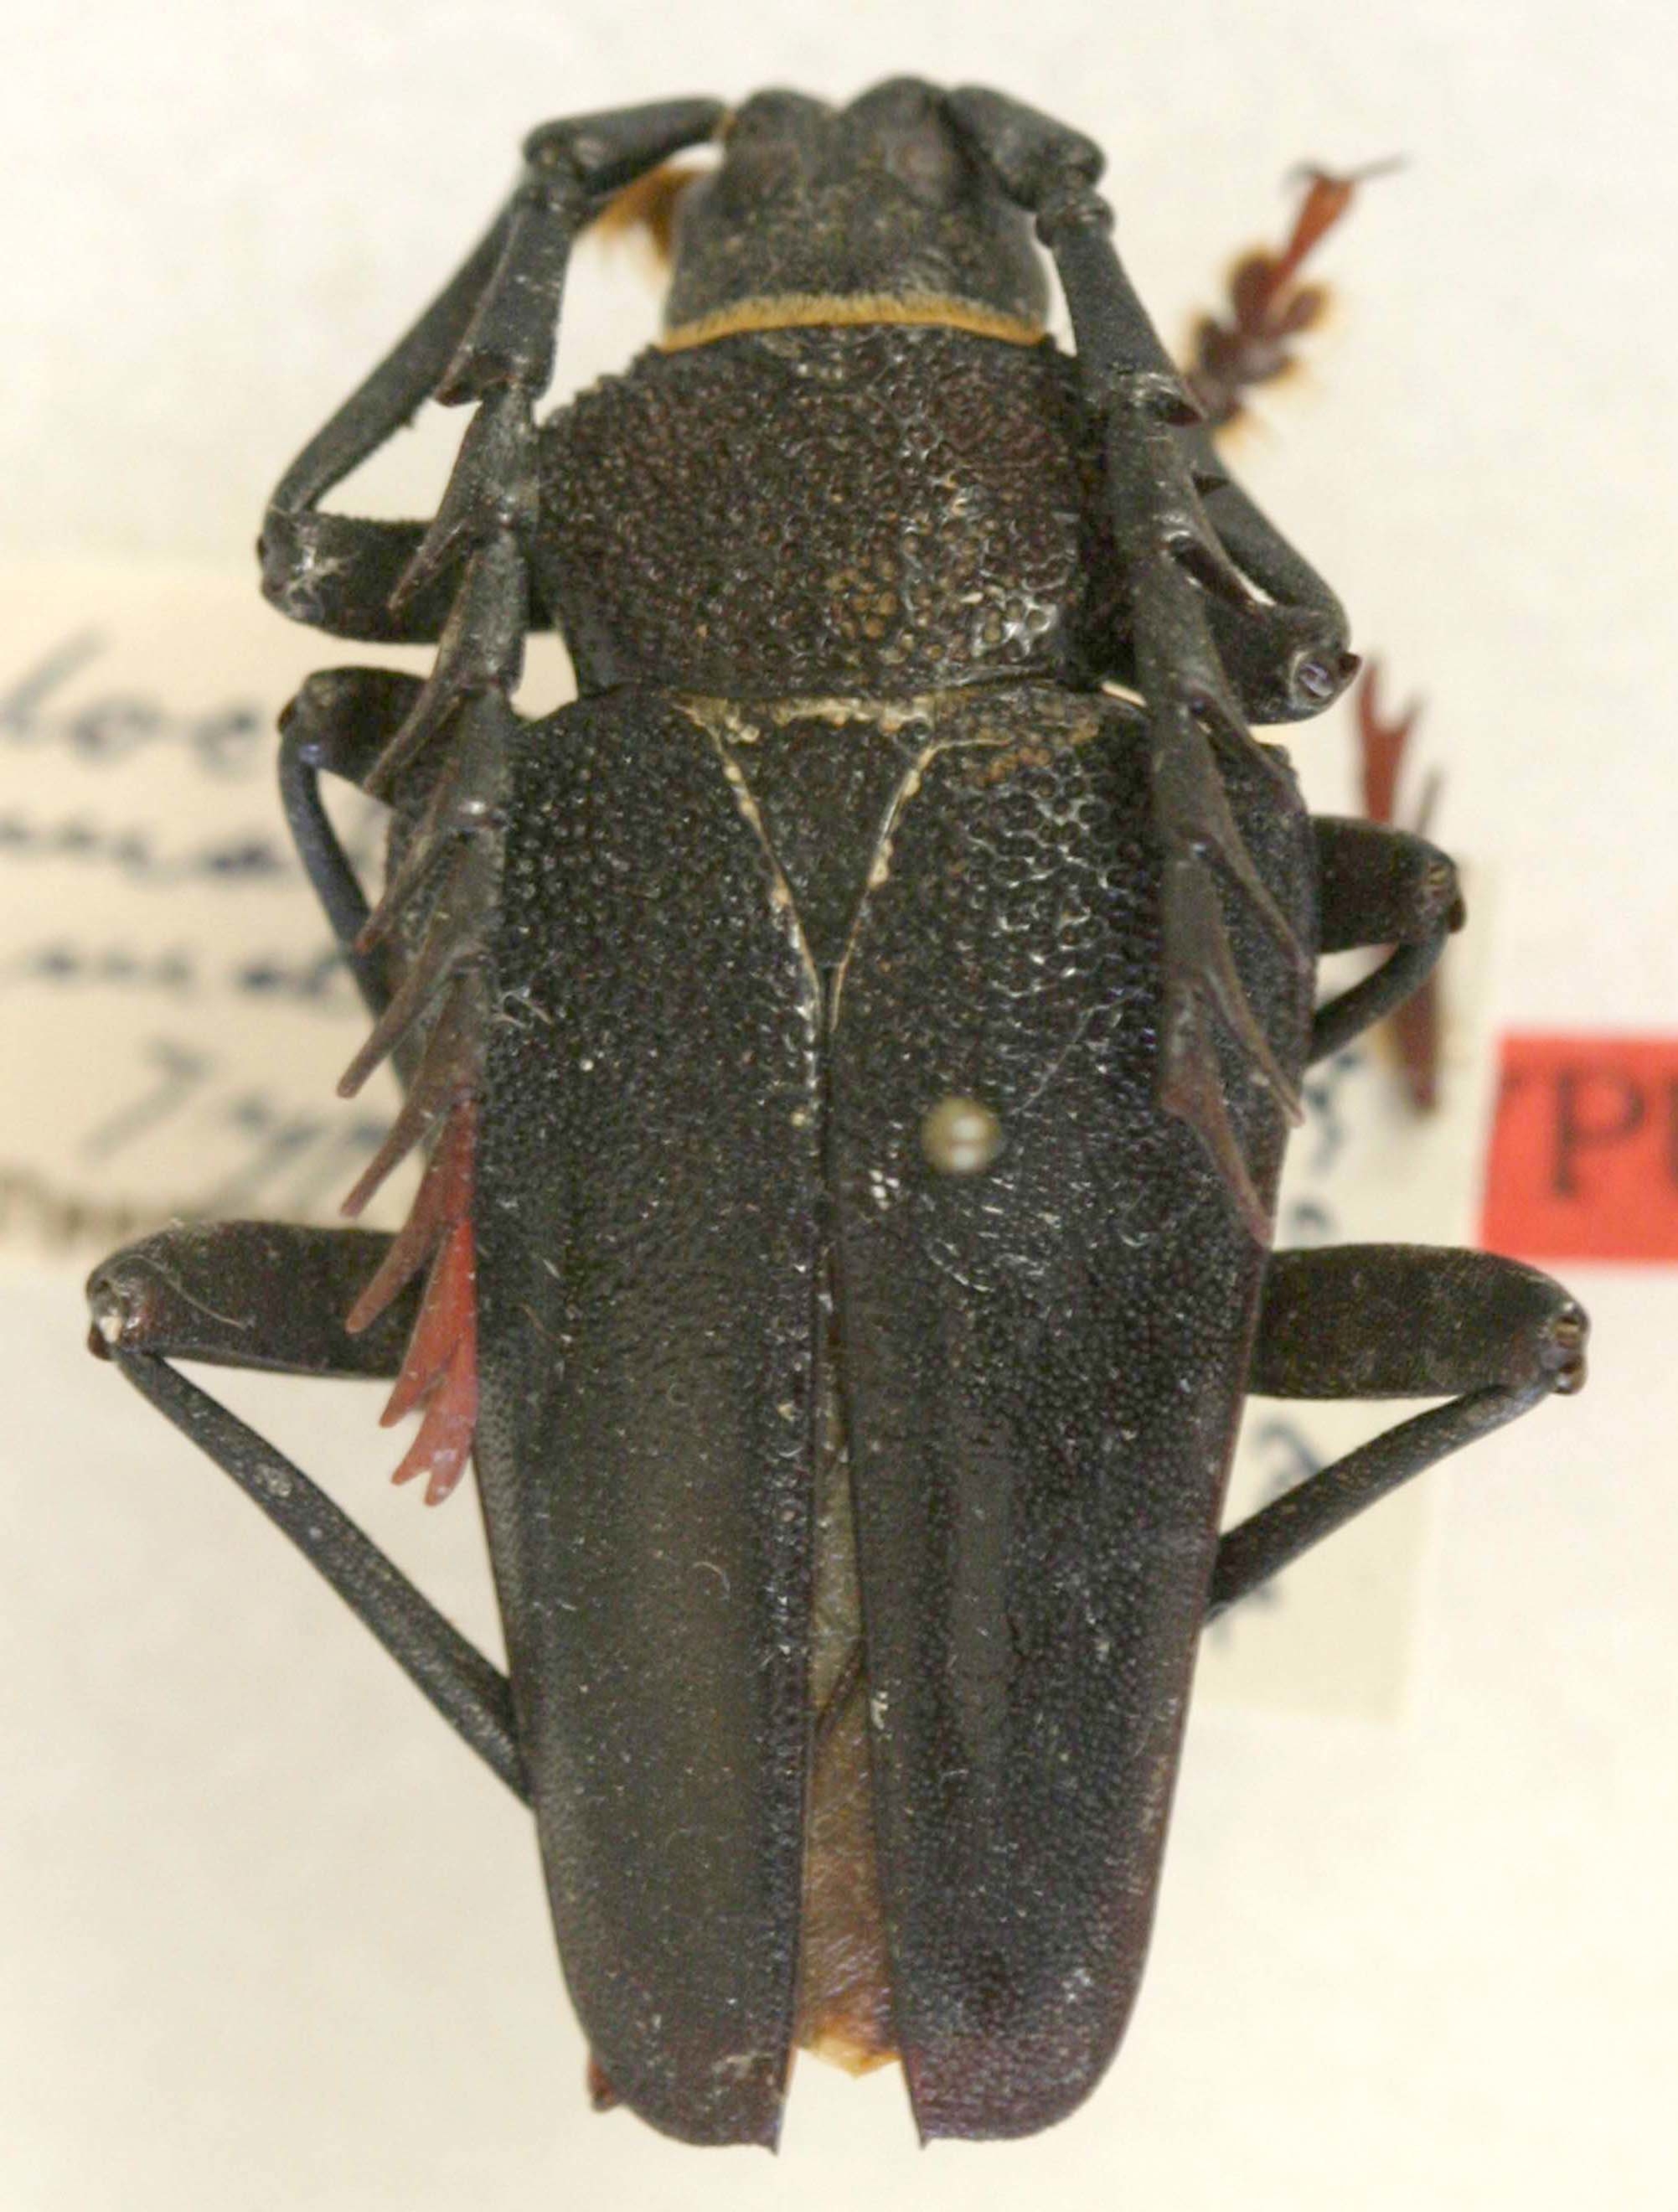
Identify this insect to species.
Calocomus hamatiferus (also Calocomus desmarestii)
